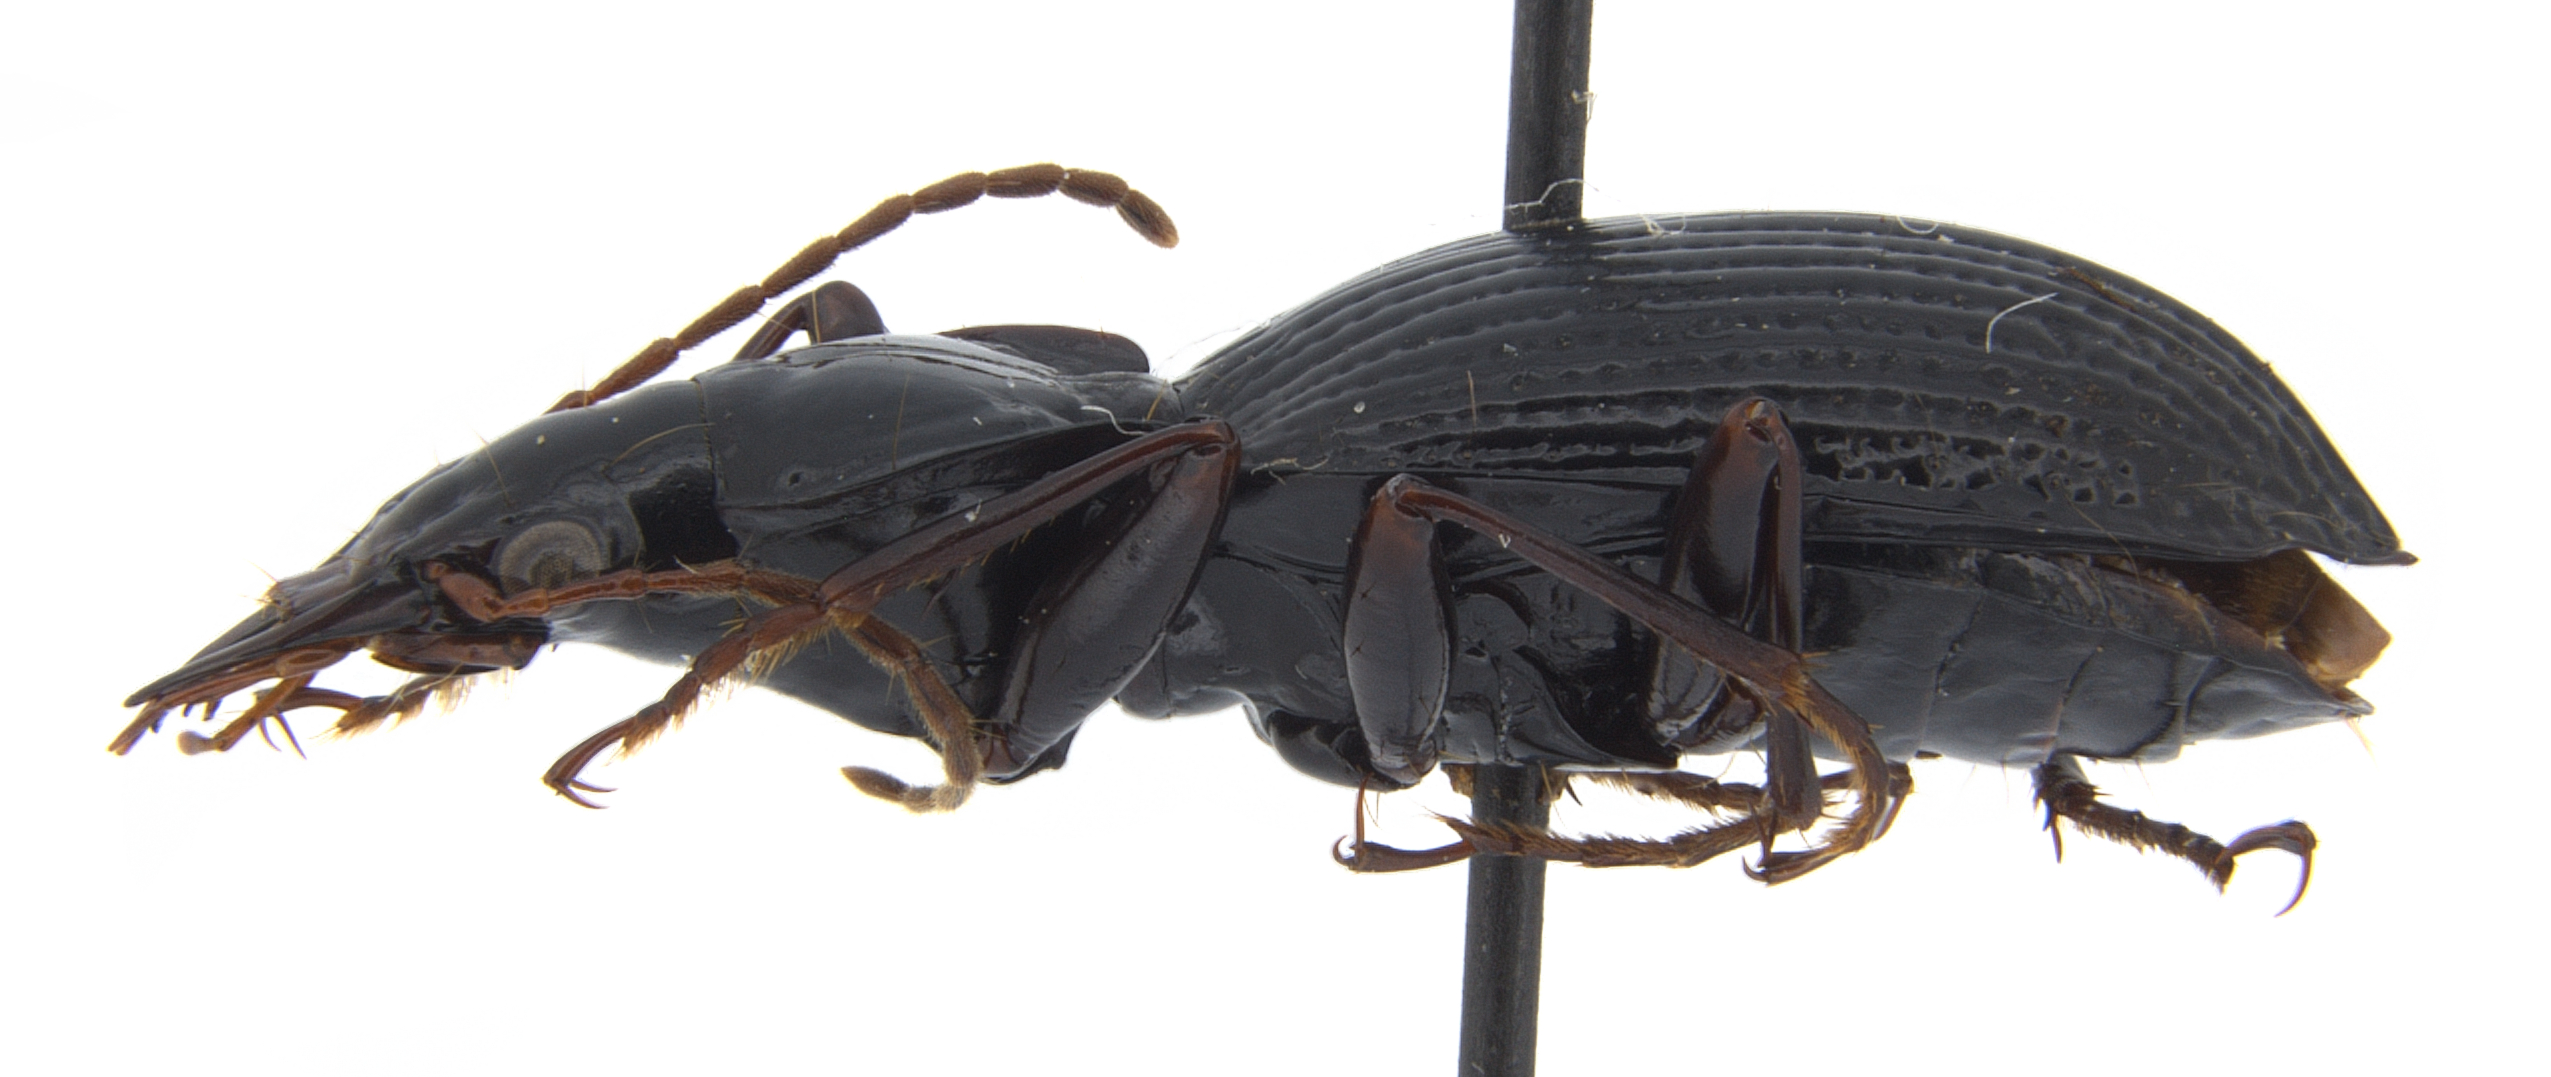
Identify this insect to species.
Cyrtolaus subiridescens
